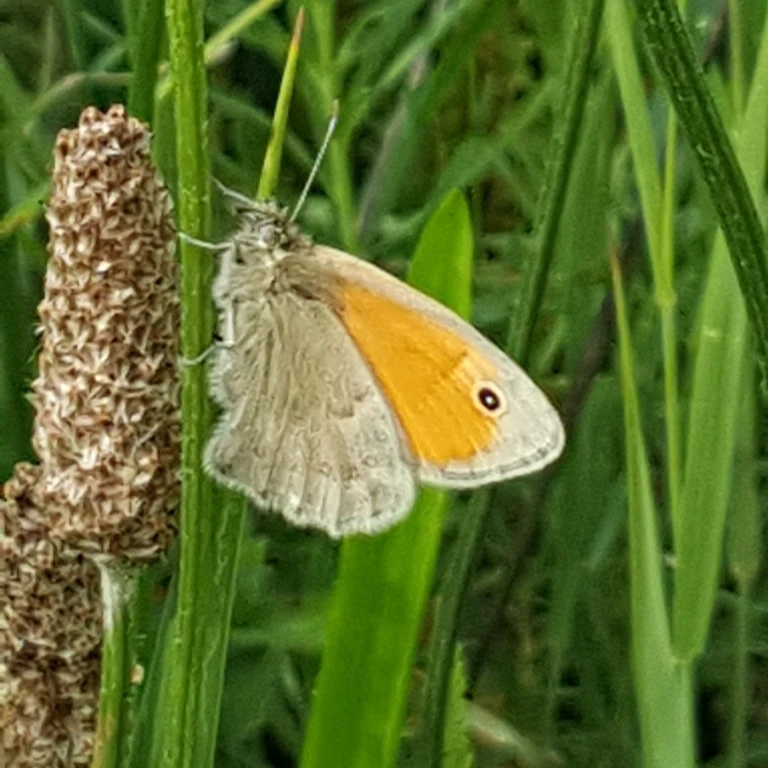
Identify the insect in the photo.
Coenonympha pamphilus
